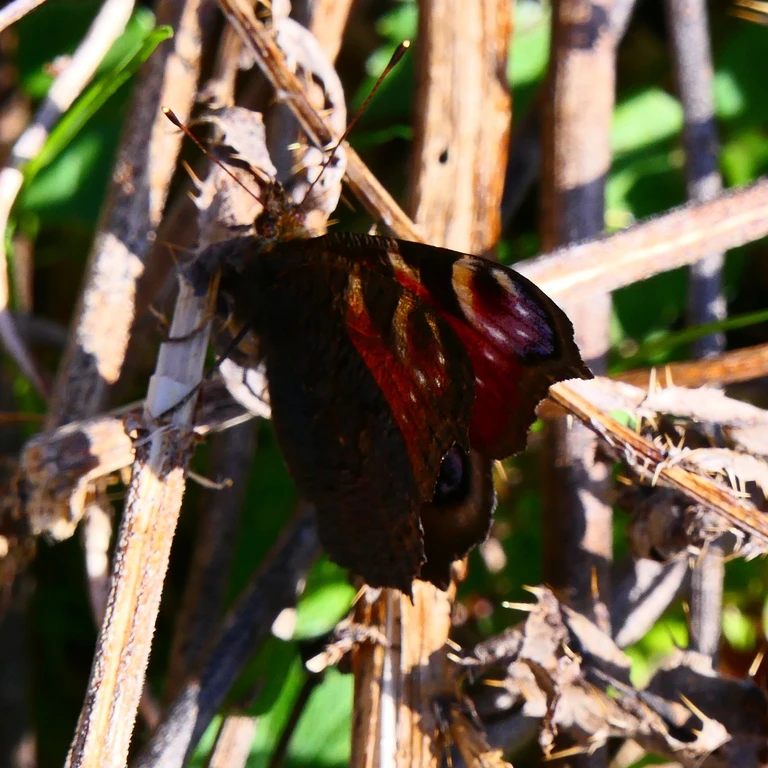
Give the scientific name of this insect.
Aglais io
